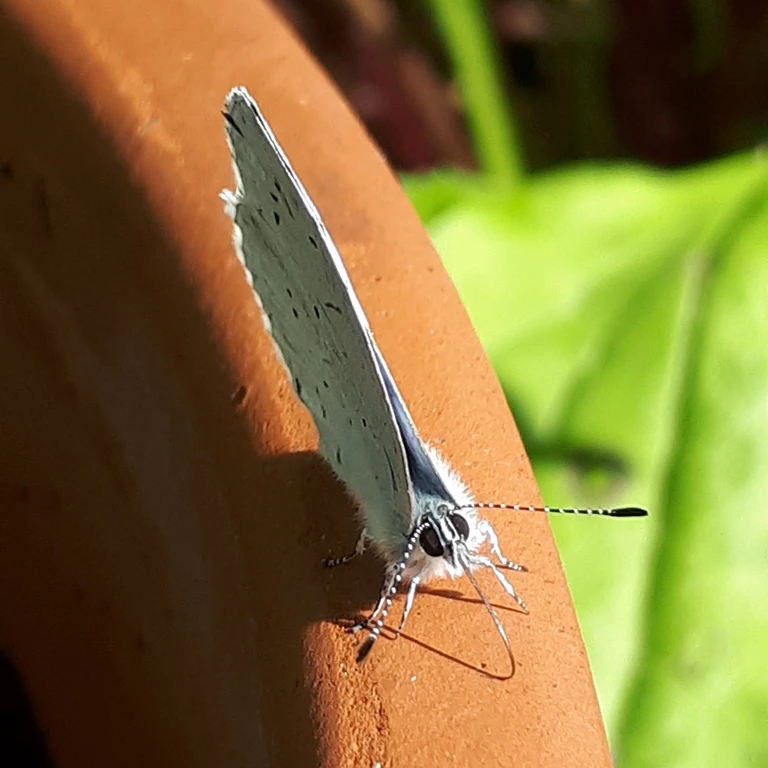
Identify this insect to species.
Celastrina argiolus
